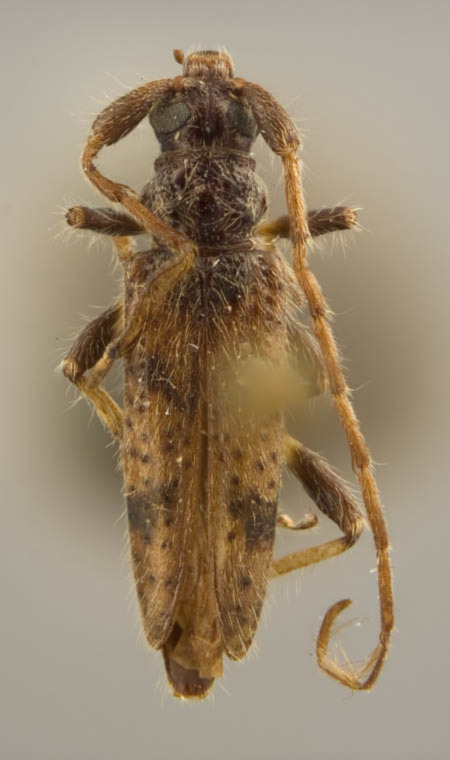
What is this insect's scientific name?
Elytrimitatrix linsleyi
